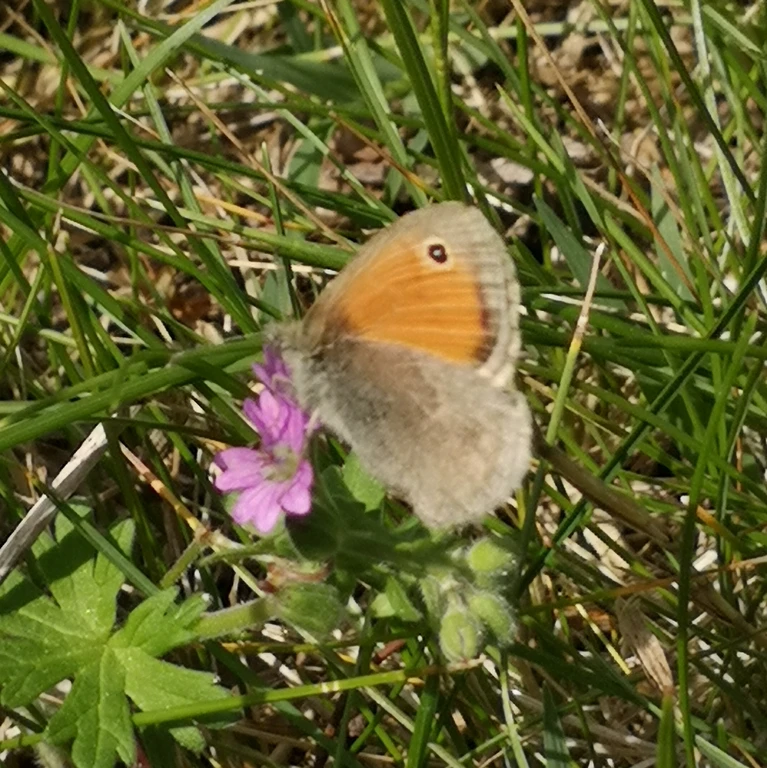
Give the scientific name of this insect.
Coenonympha pamphilus
